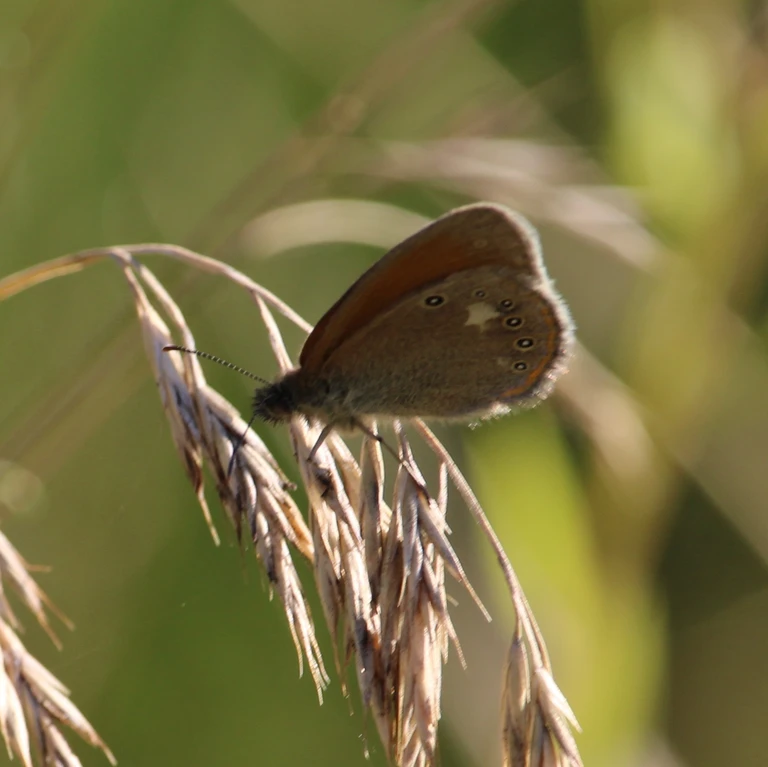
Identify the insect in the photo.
Coenonympha glycerion (also Coenonympha iphis)
